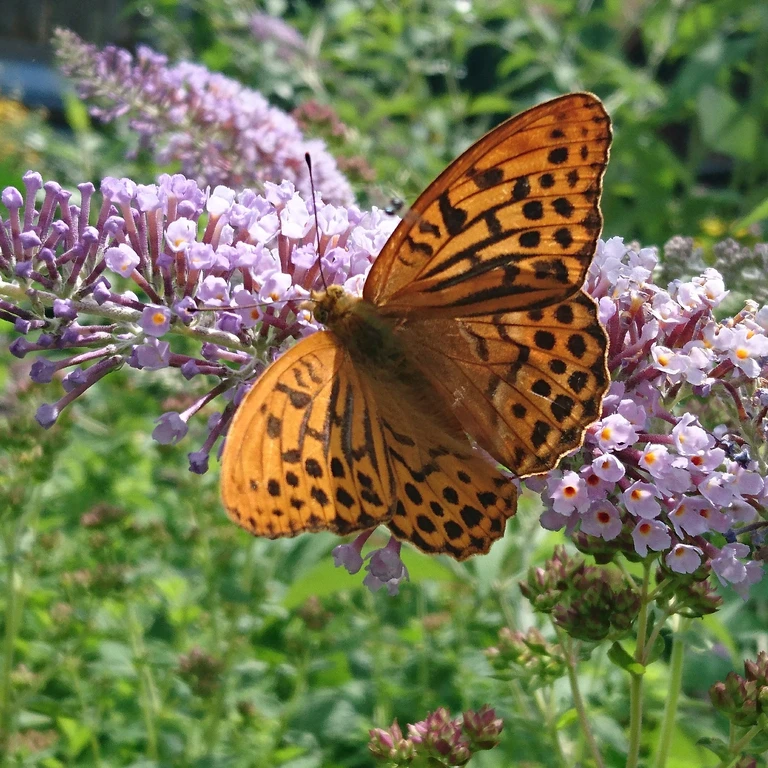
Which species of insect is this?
Argynnis paphia
